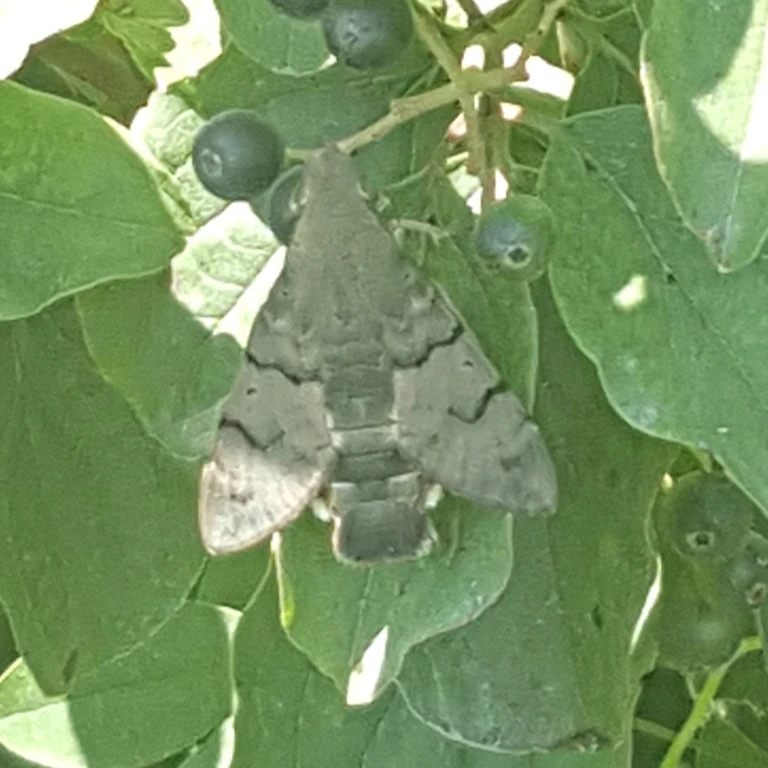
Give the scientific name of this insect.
Macroglossum stellatarum
